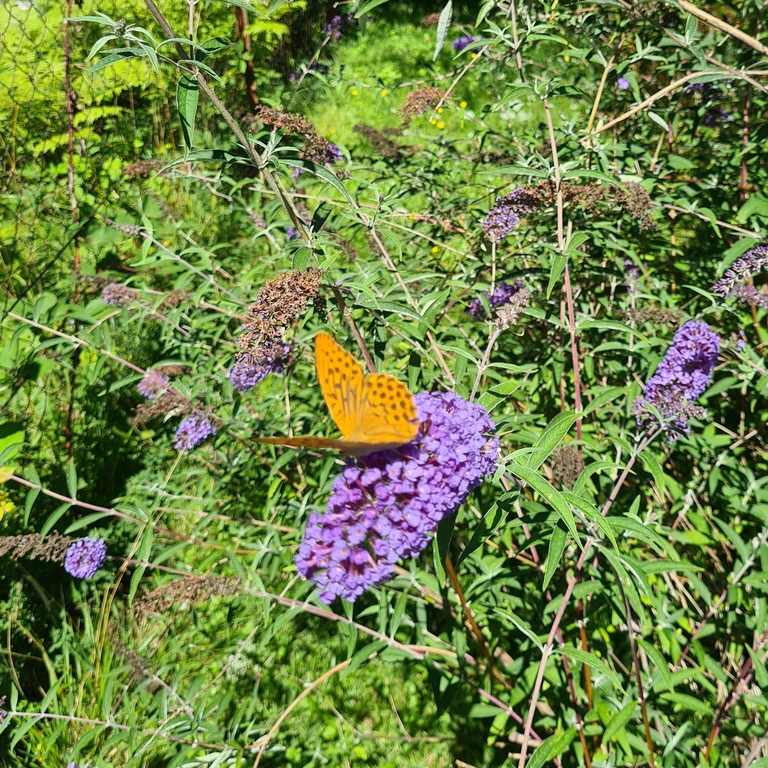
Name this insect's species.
Argynnis paphia
